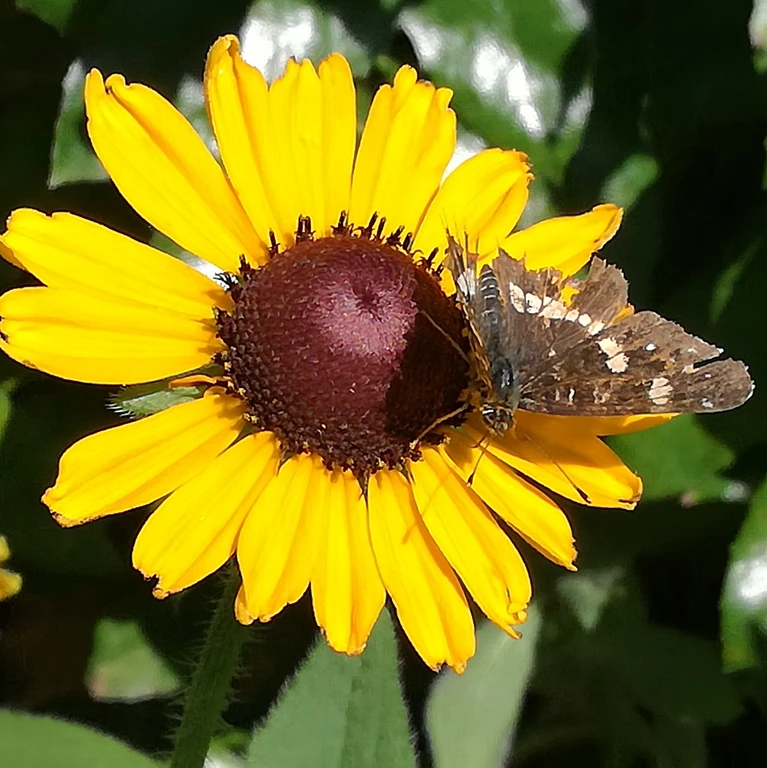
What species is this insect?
Araschnia levana
